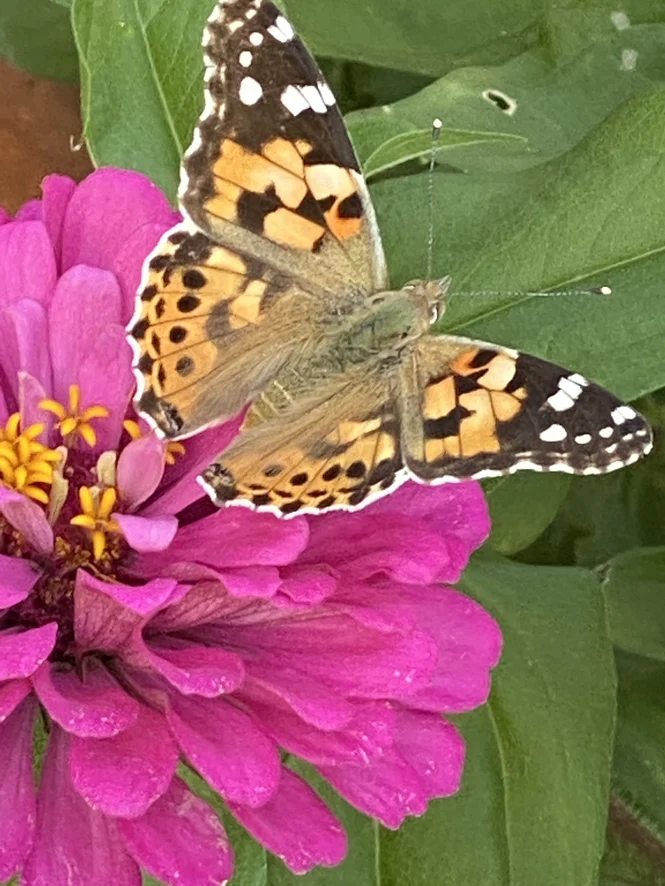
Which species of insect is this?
Vanessa cardui
